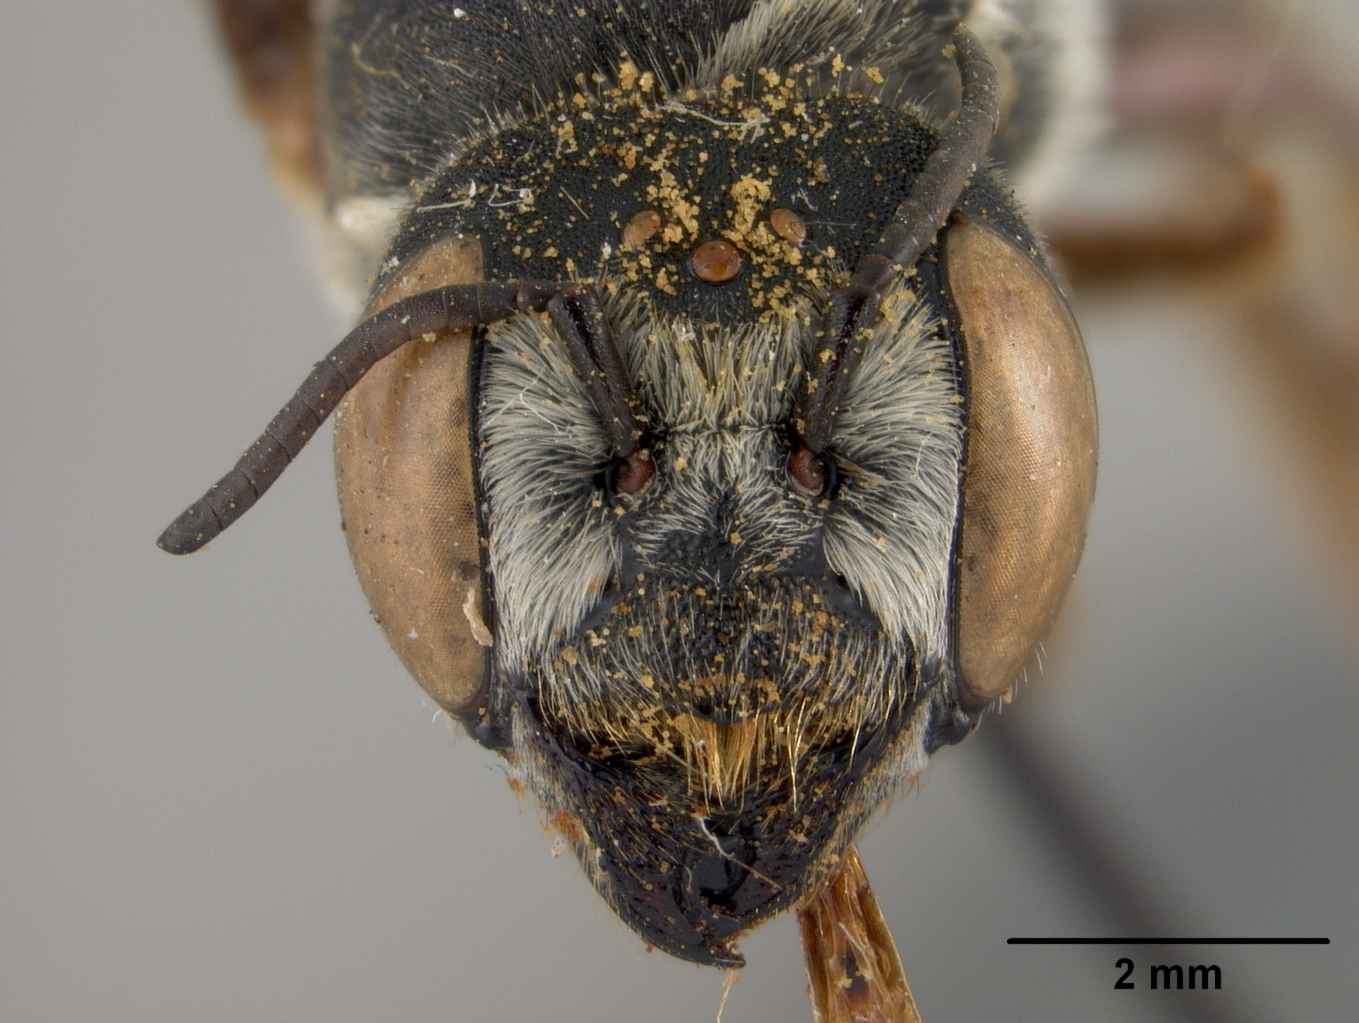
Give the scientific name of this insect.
Megachile sayi
